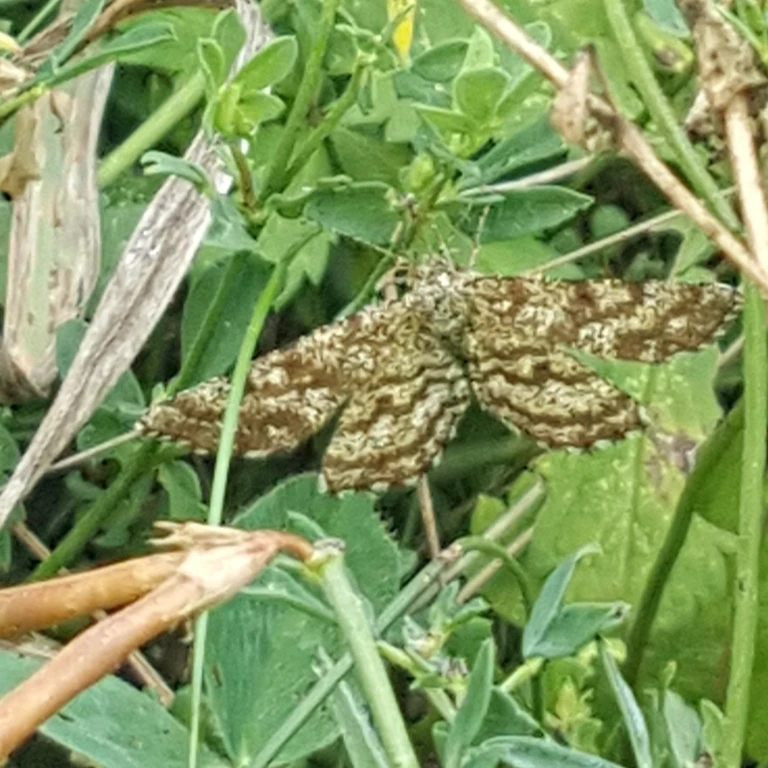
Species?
Ematurga atomaria
